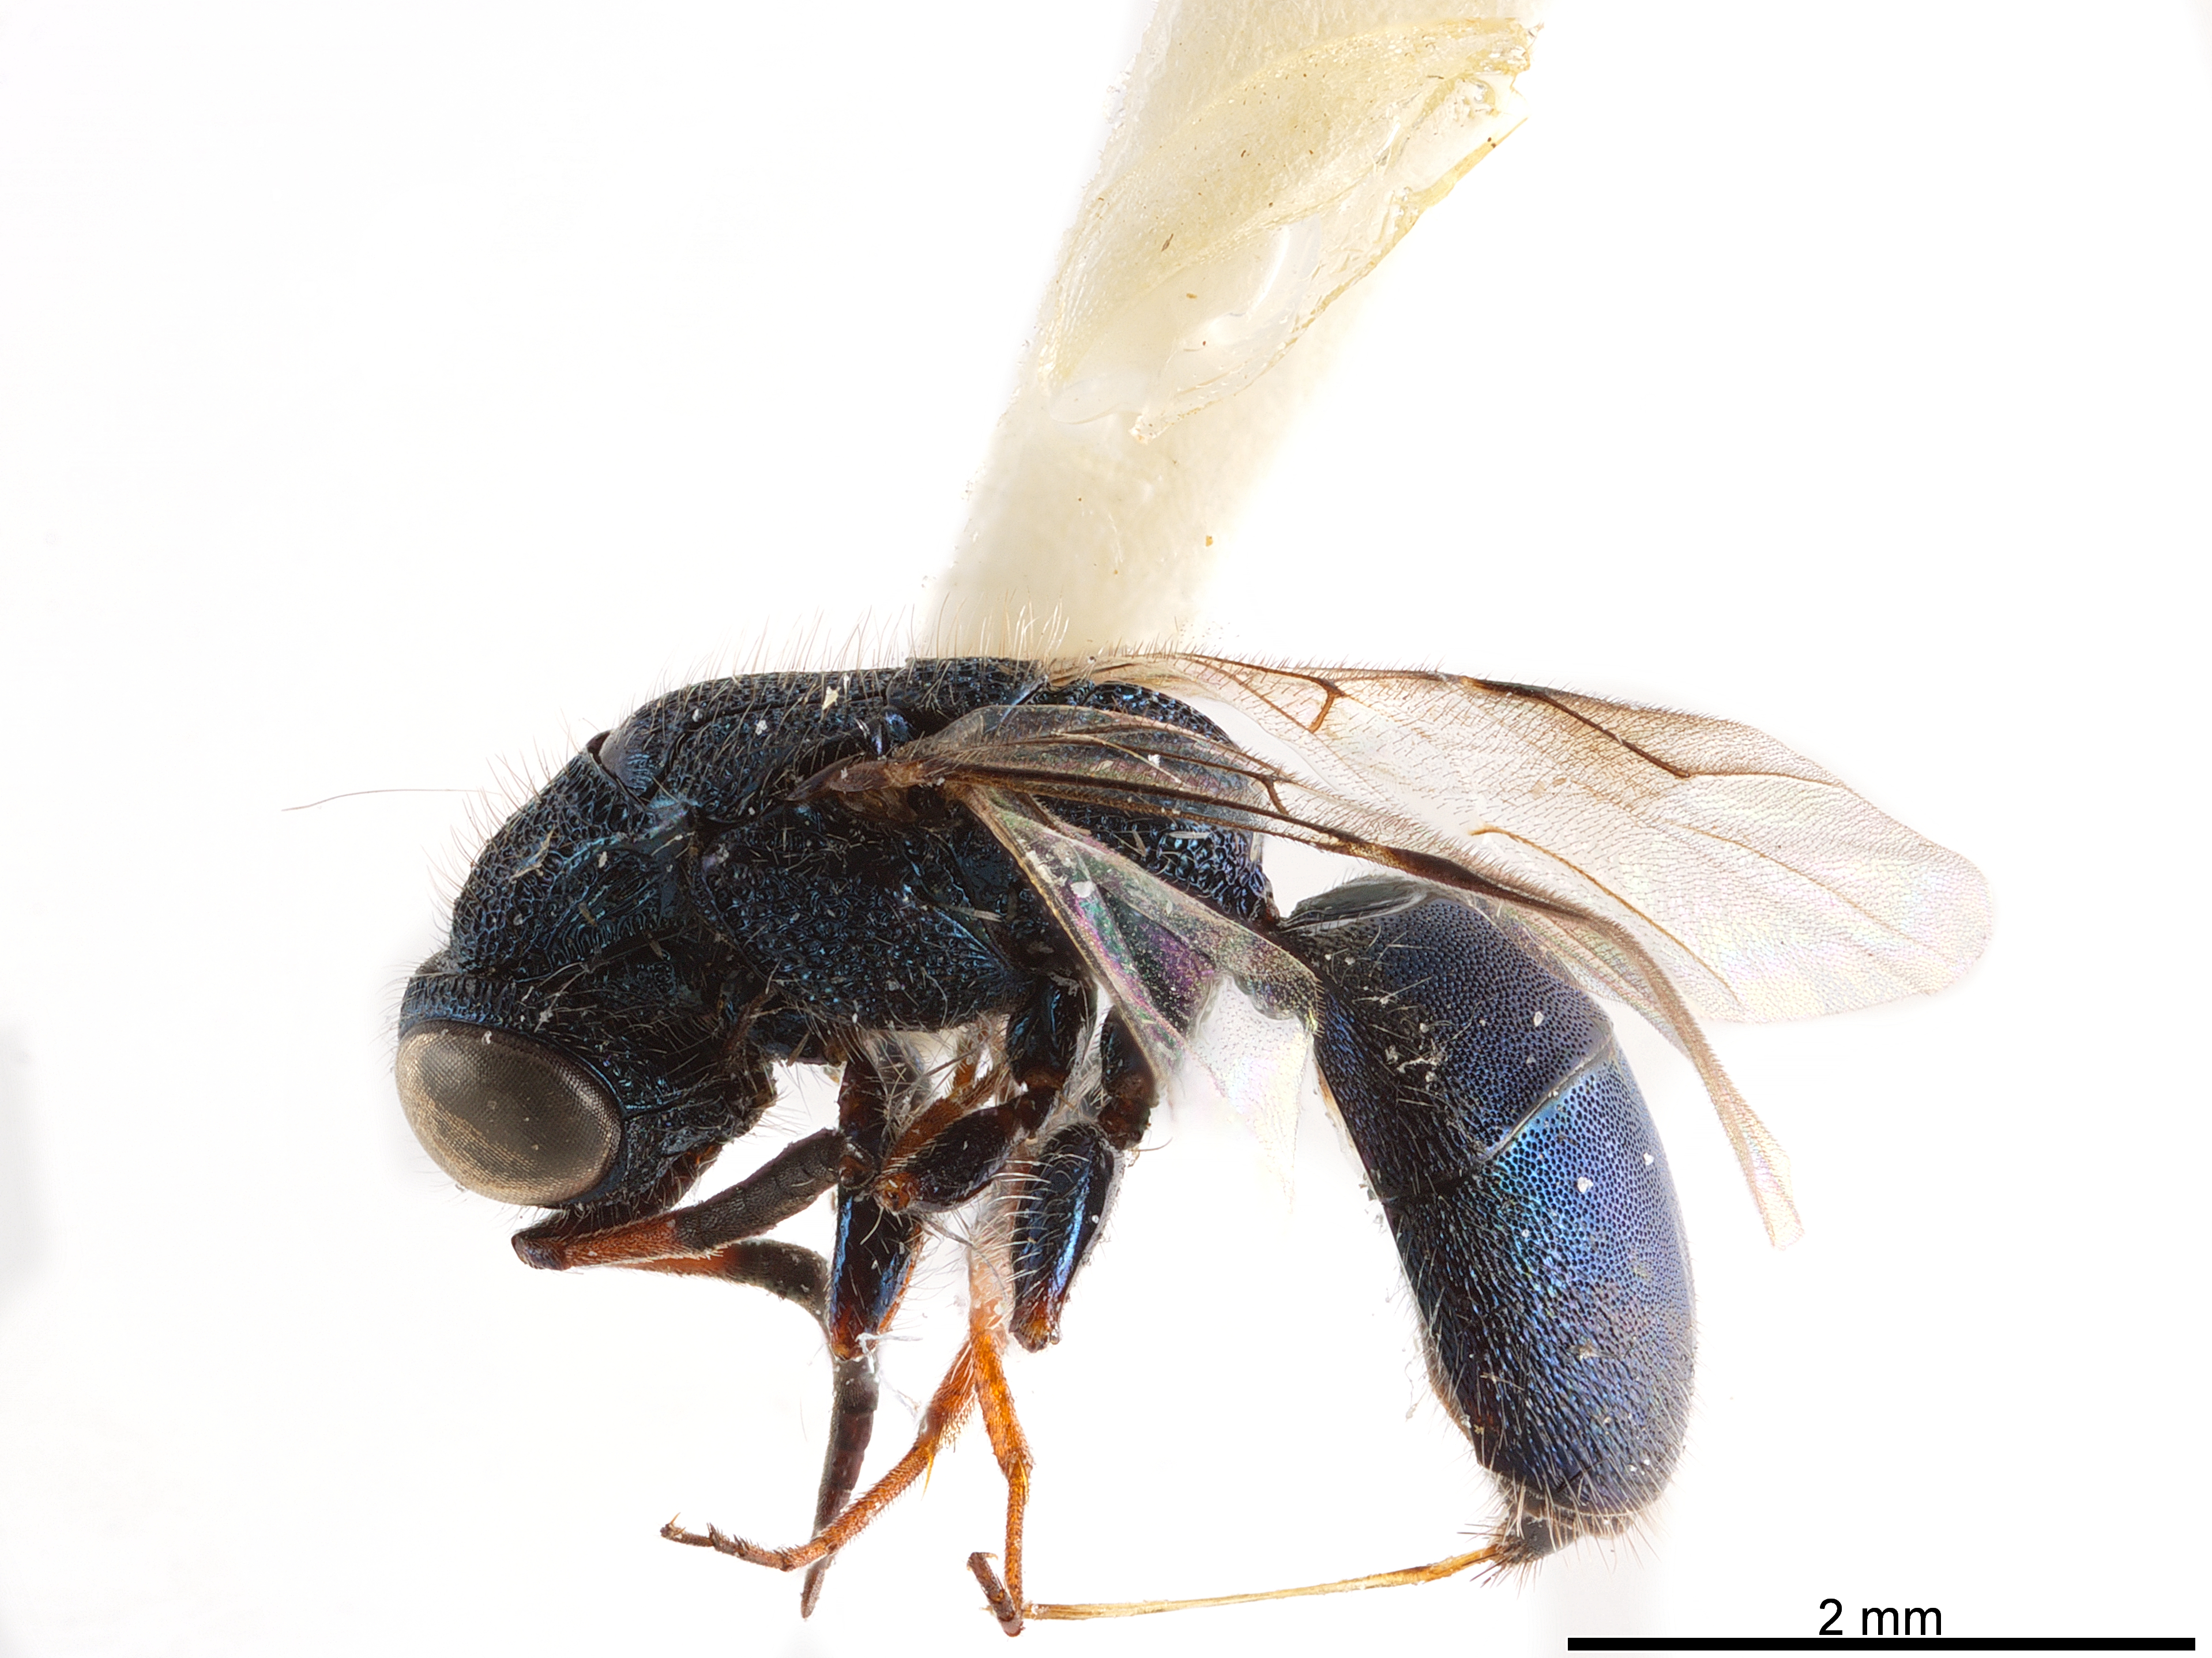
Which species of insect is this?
Anachrysis paradoxa
